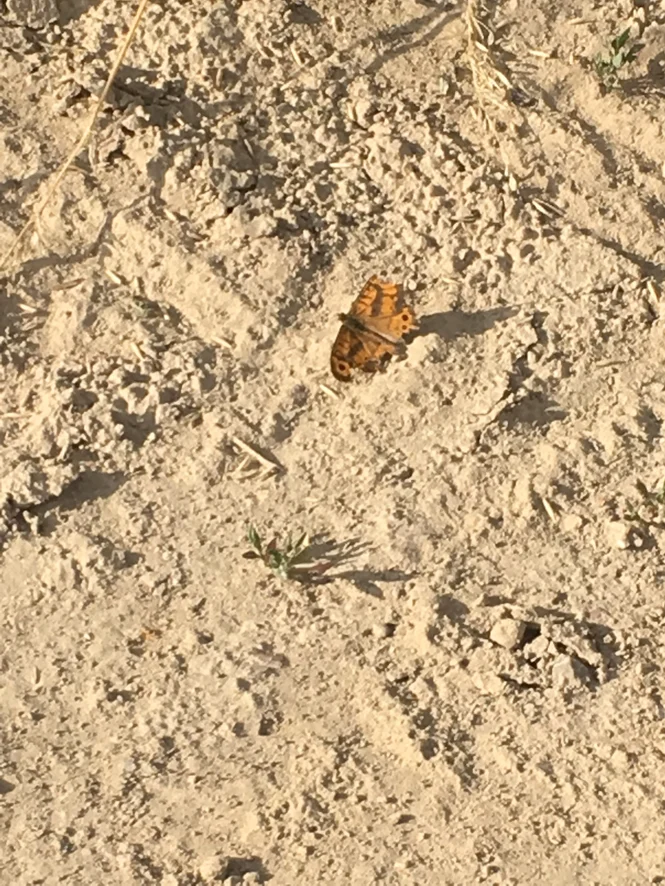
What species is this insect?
Lasiommata megera (also Pararge megera)
